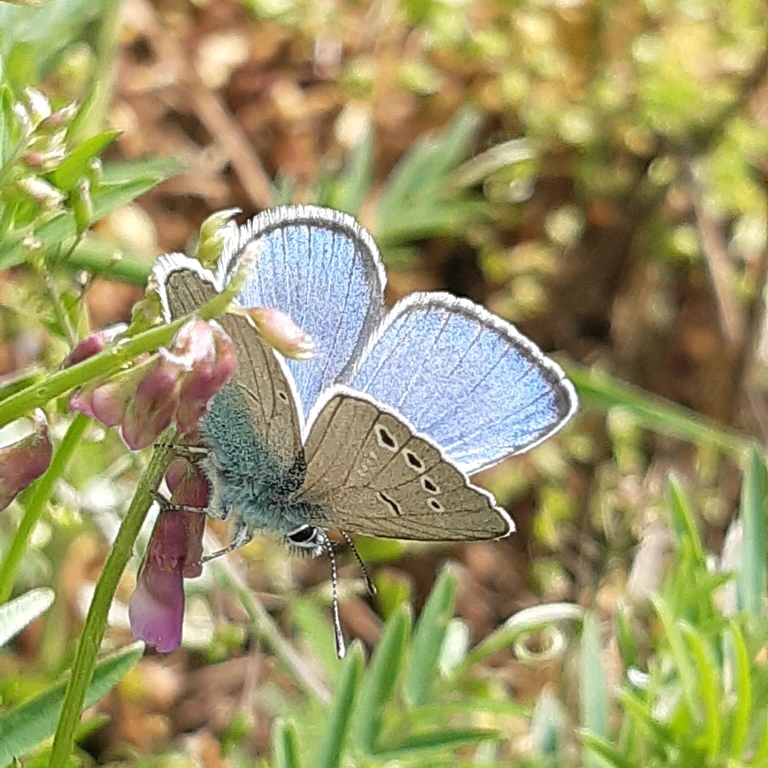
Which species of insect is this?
Glaucopsyche alexis
